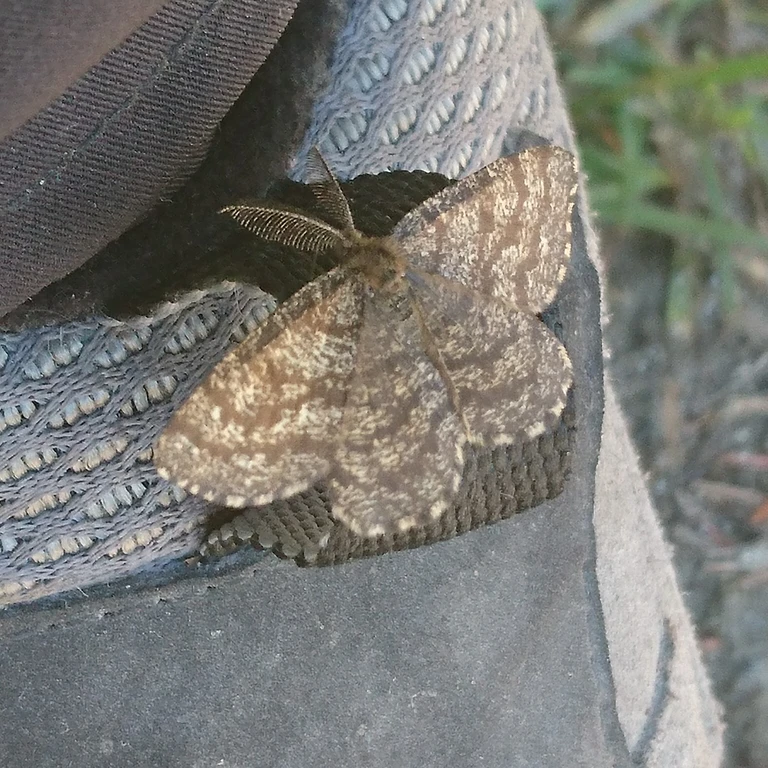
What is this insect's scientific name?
Ematurga atomaria
